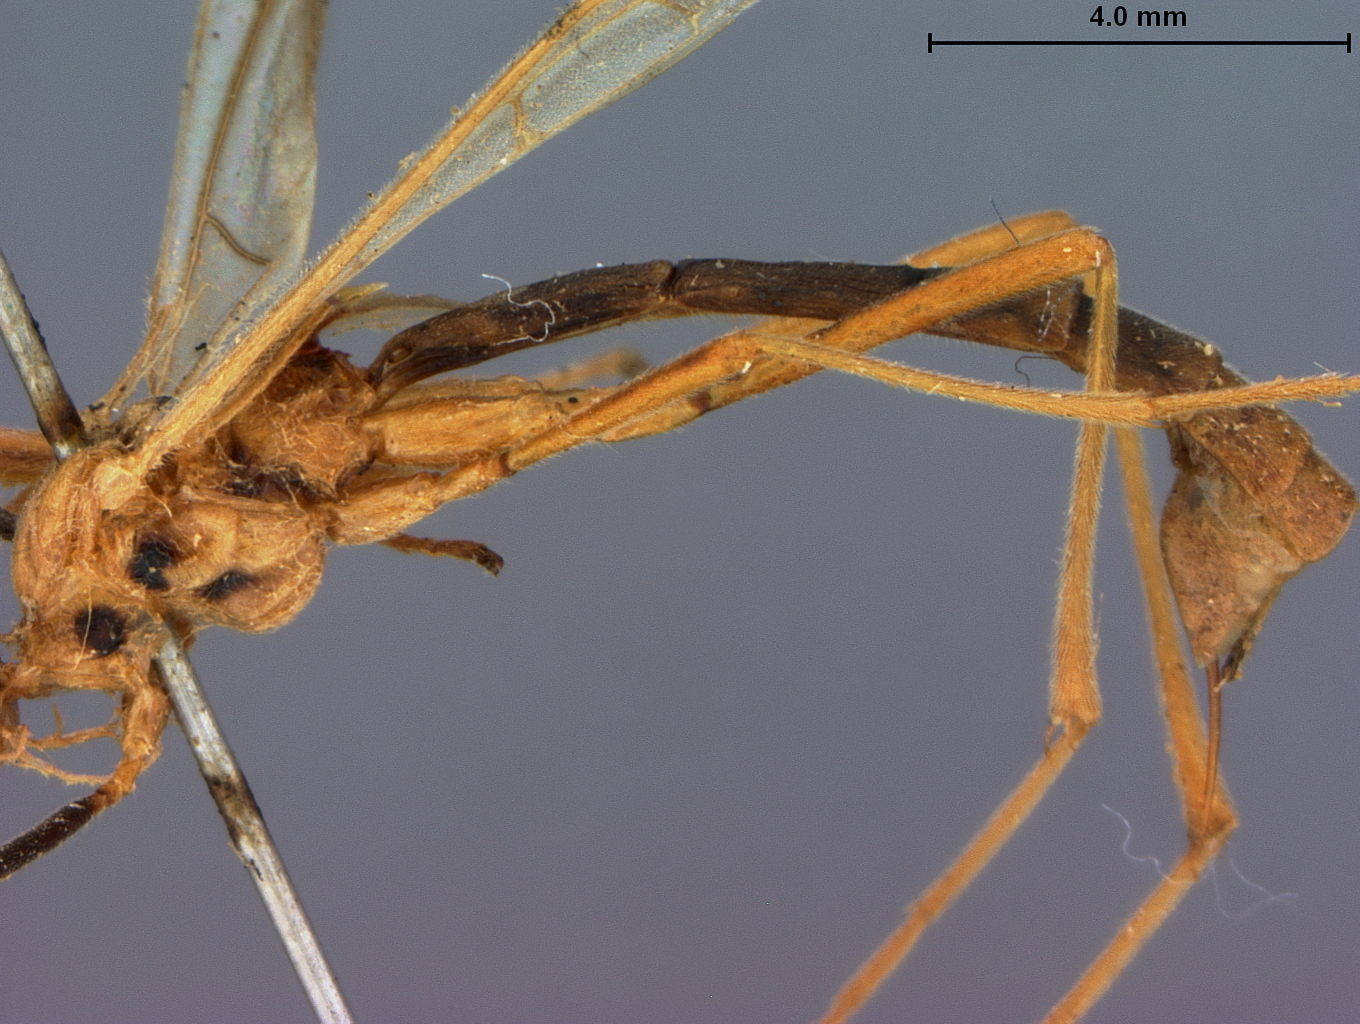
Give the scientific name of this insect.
Megarhogas philippinensis
